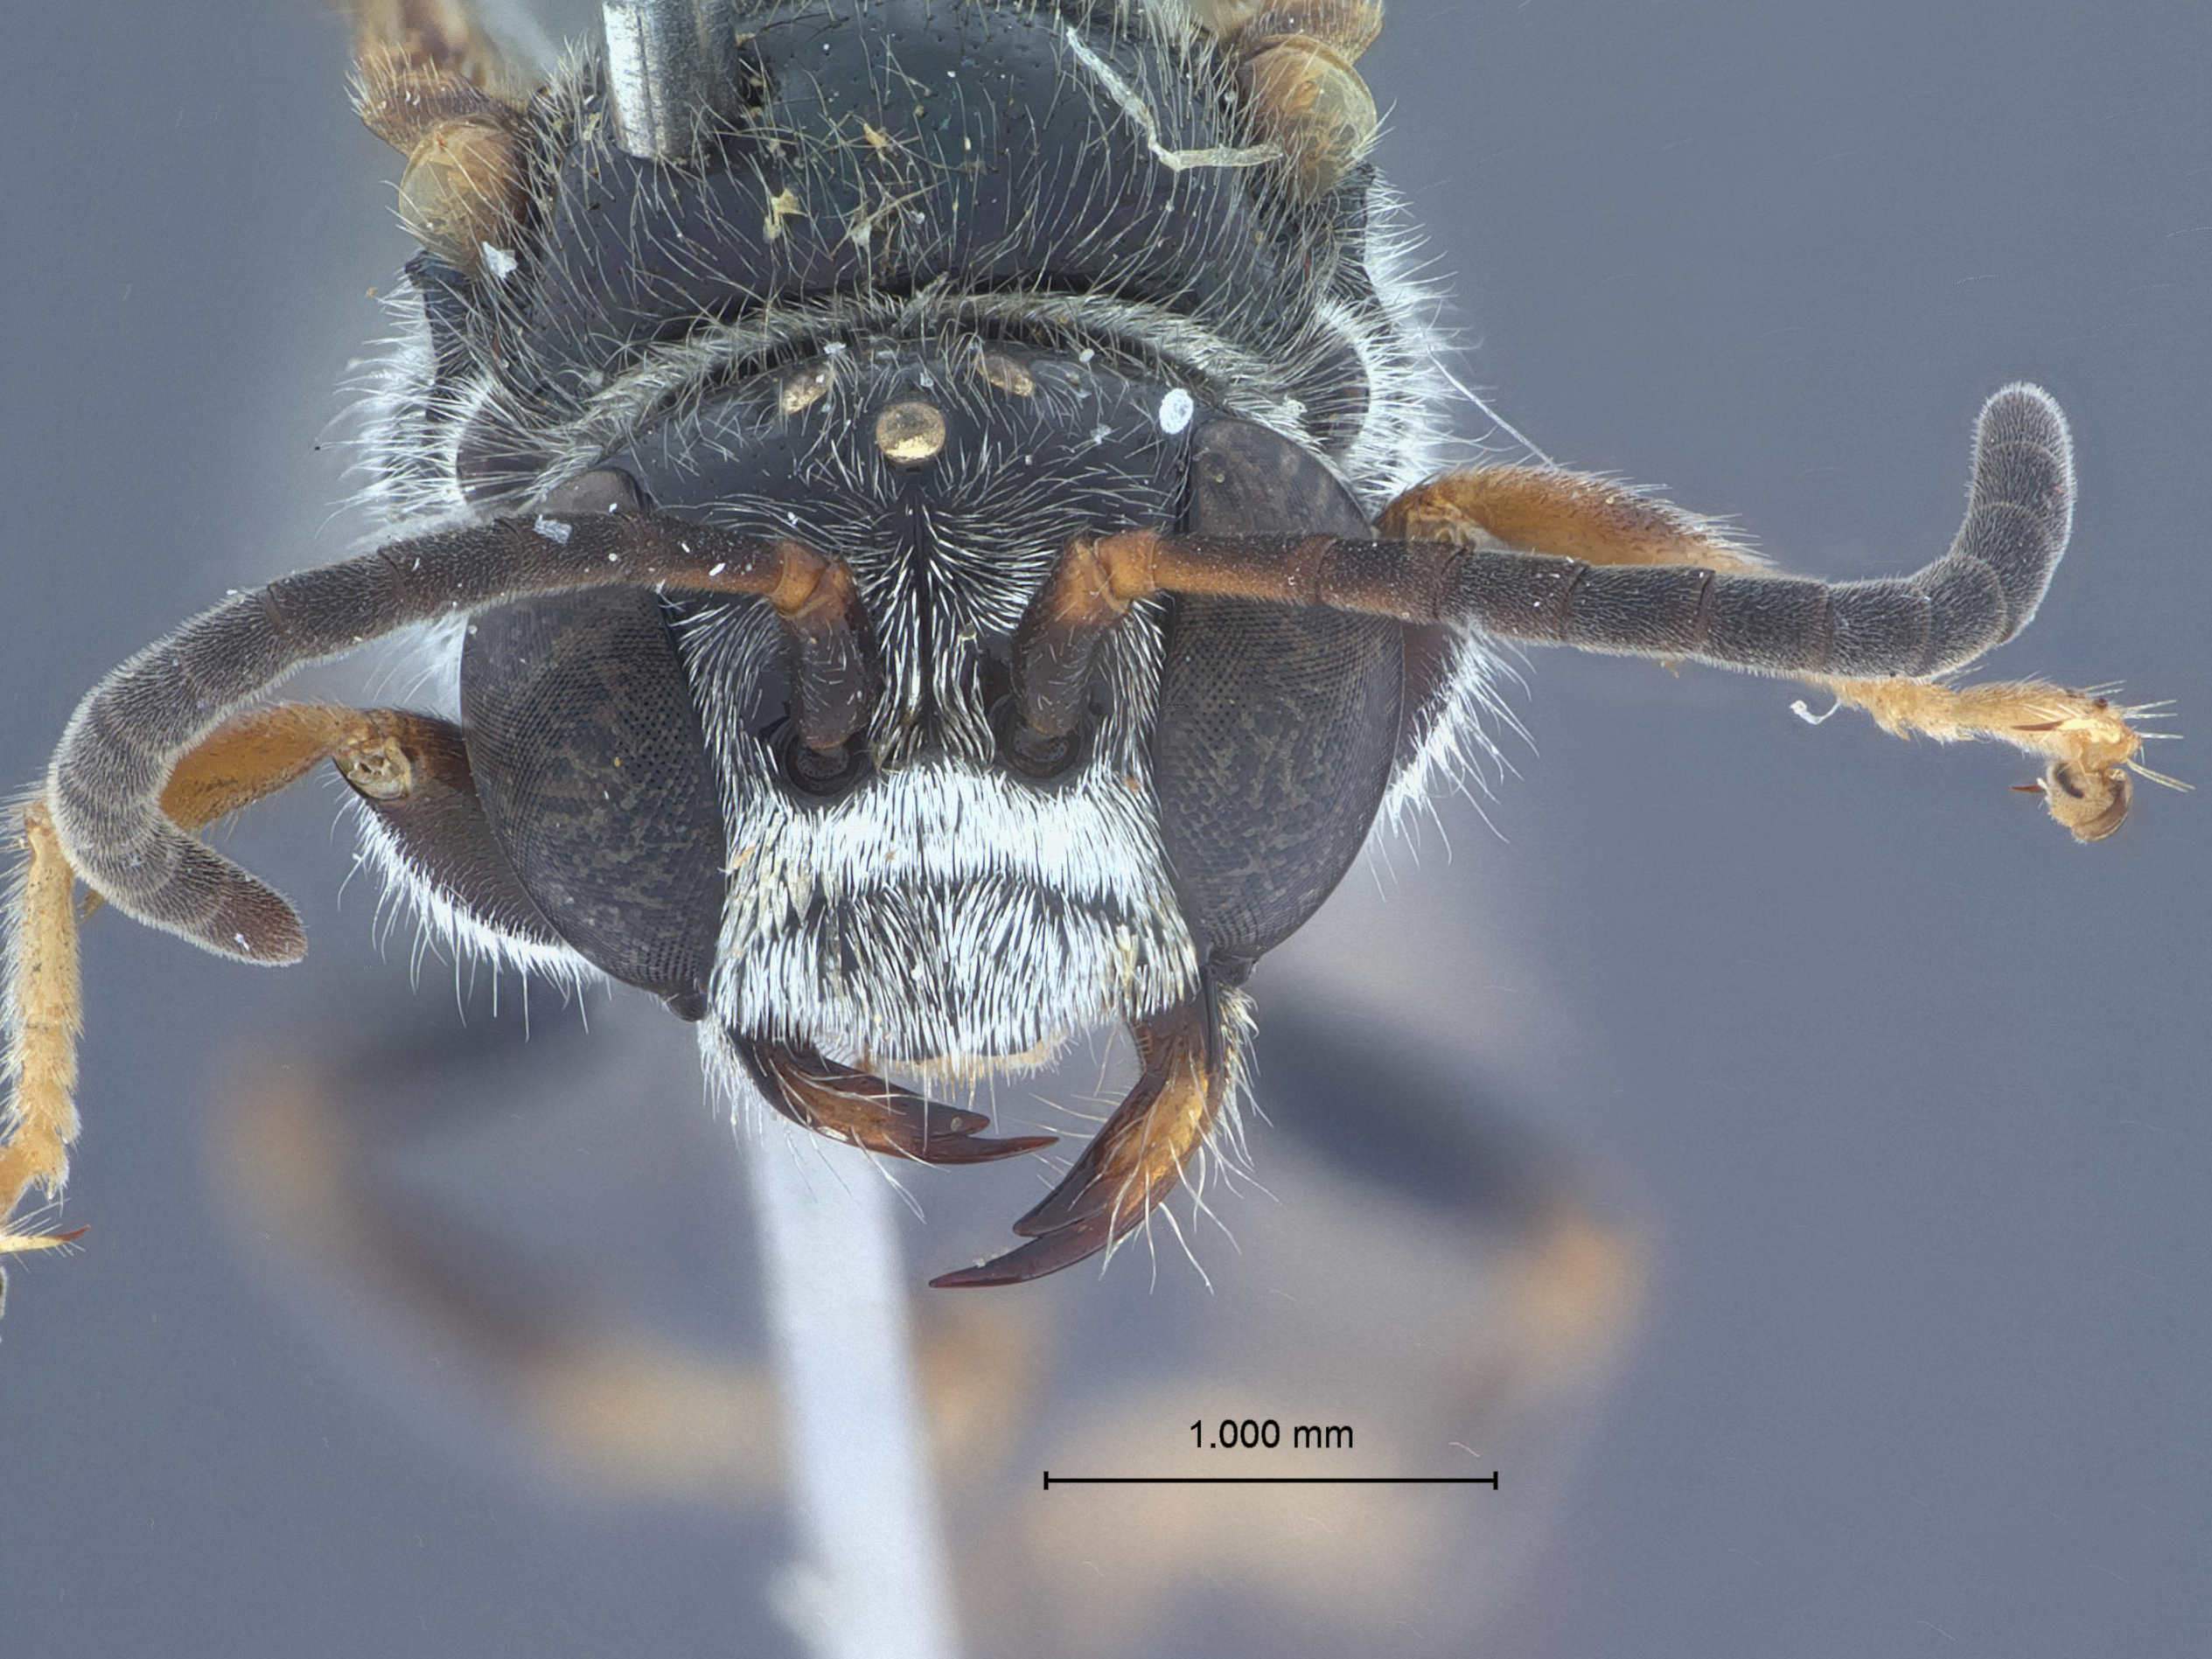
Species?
Psen nitidus
